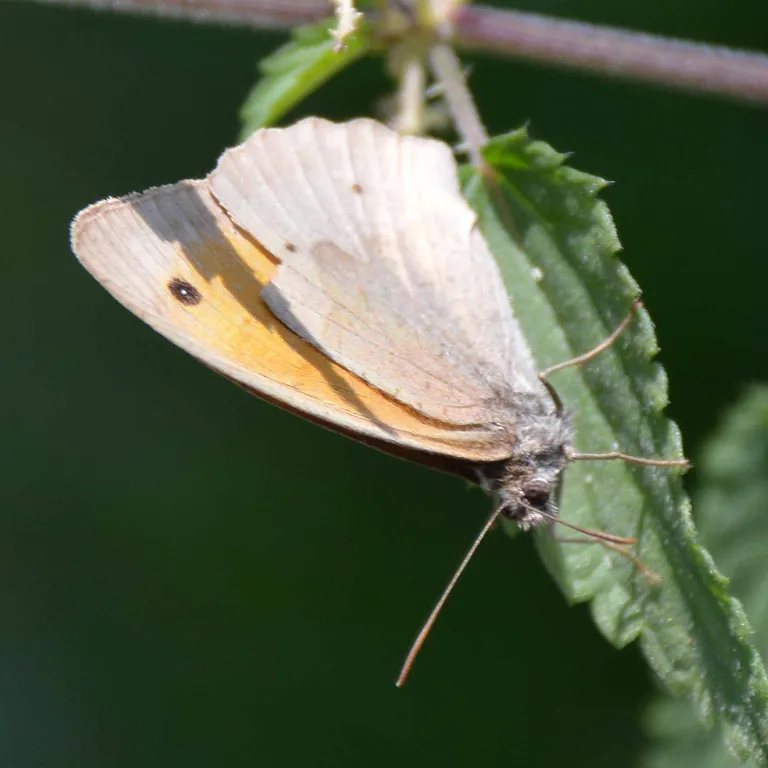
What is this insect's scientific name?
Maniola jurtina
